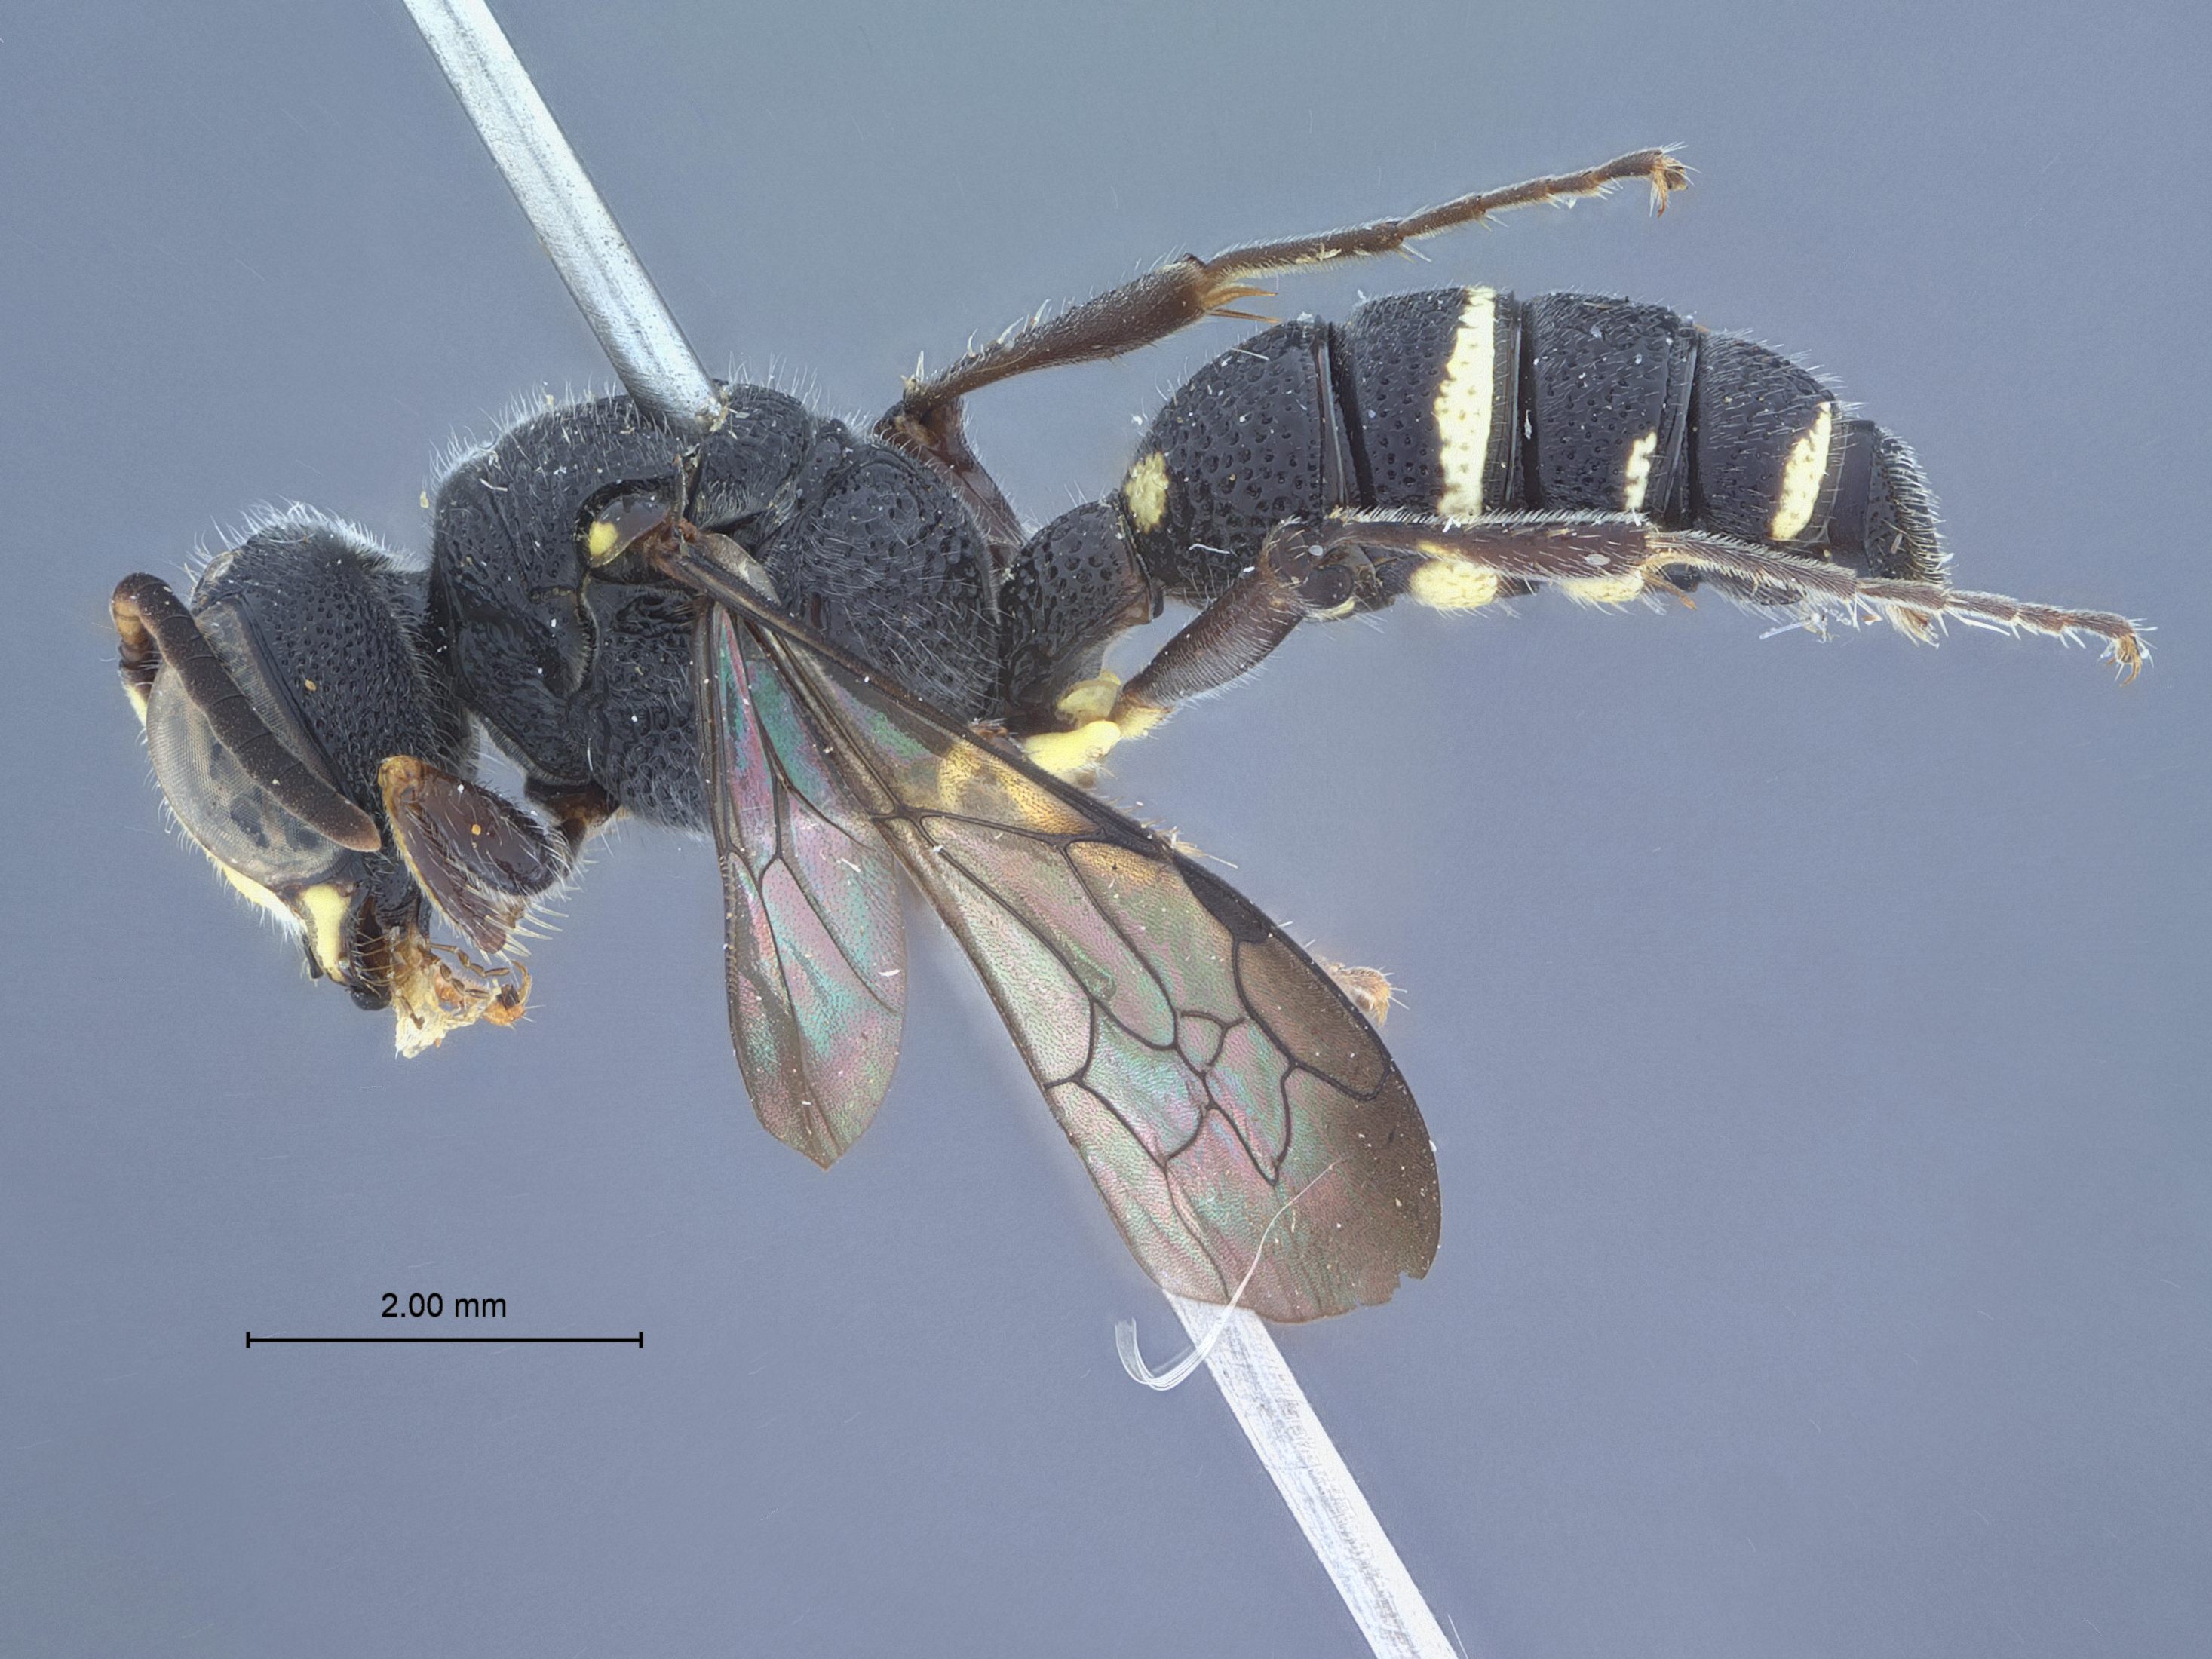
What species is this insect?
Cerceris intrusa
